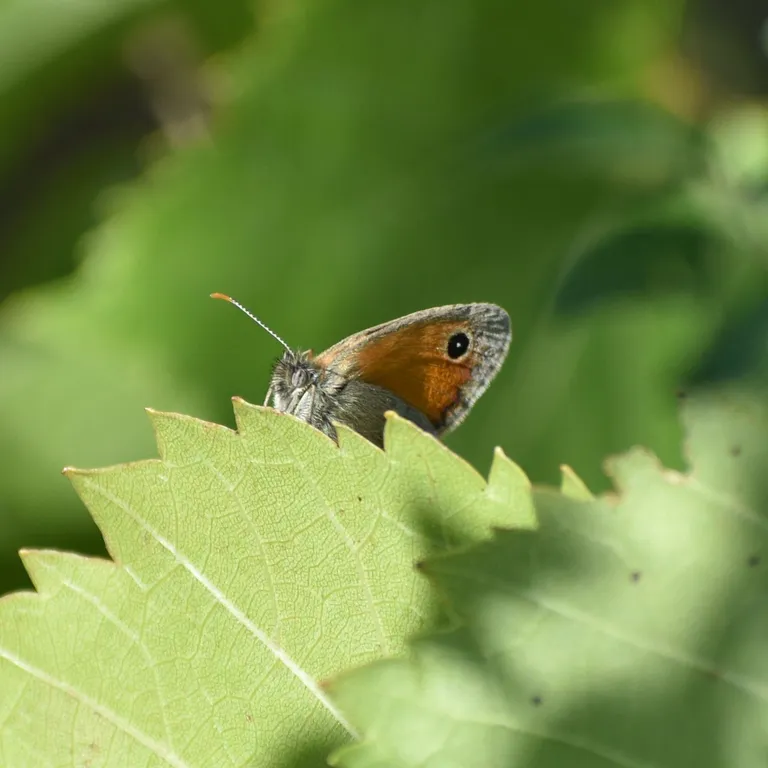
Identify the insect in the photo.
Coenonympha pamphilus
